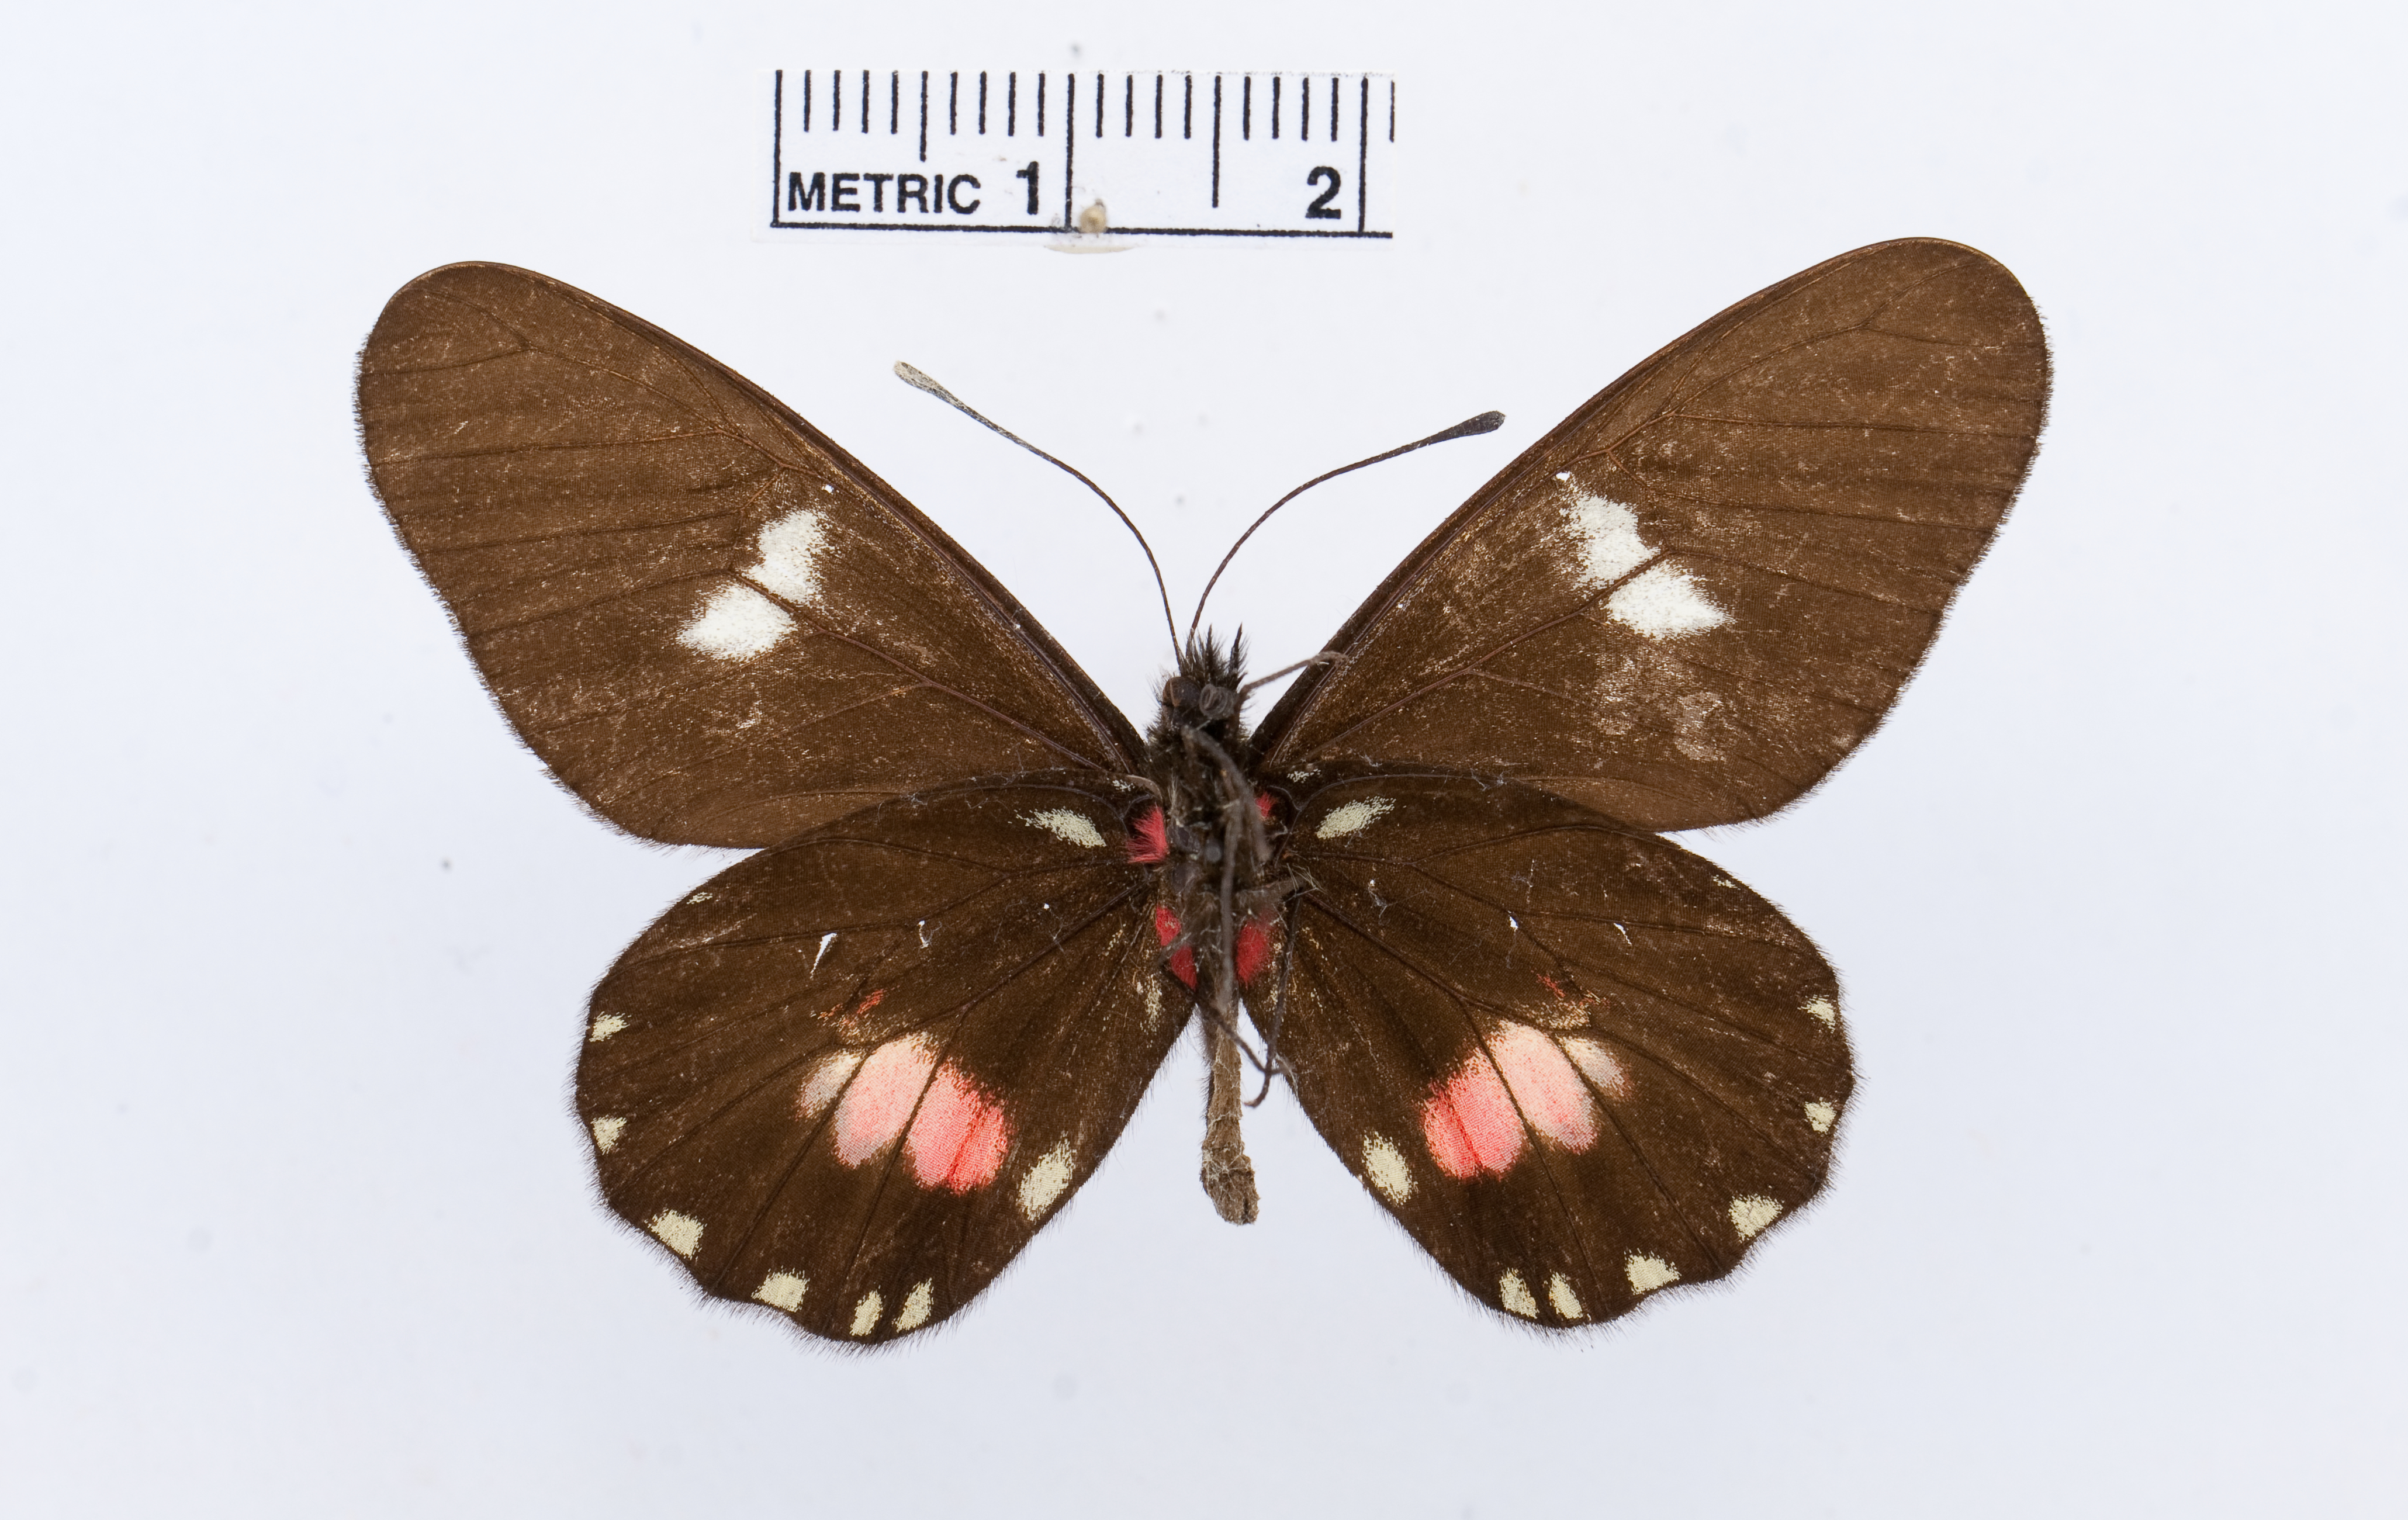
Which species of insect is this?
Archonias brassolis
